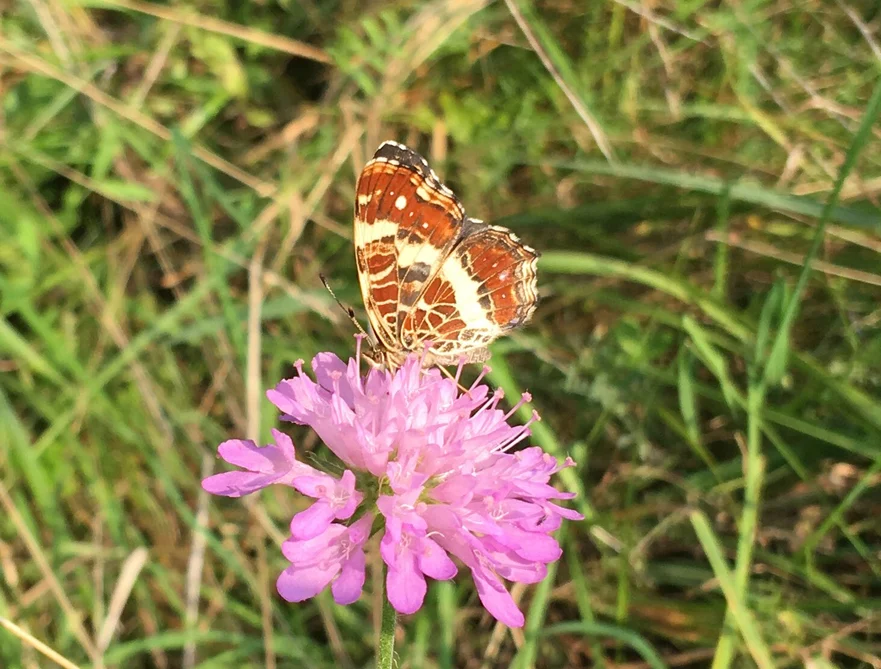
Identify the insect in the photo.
Araschnia levana
